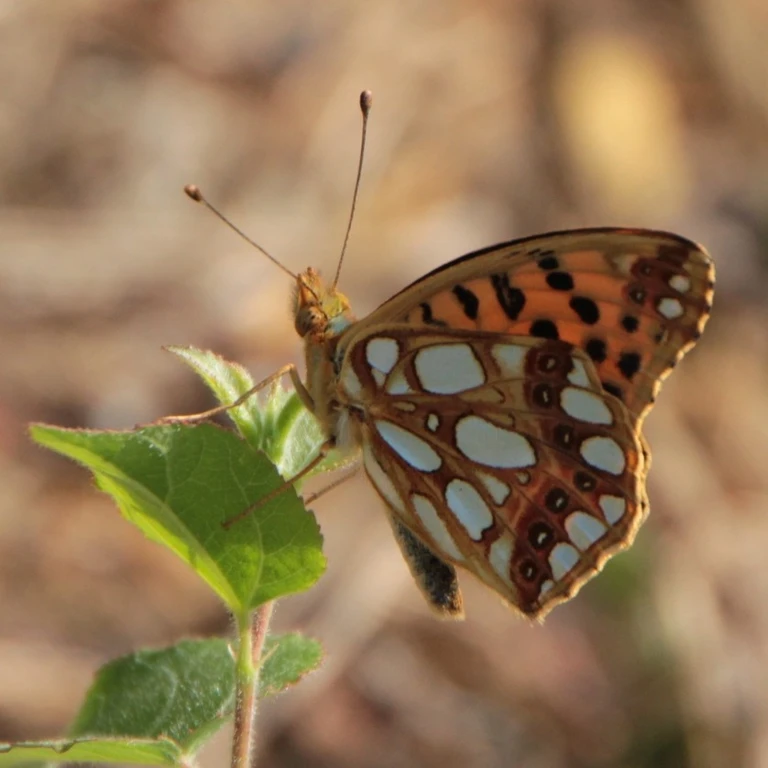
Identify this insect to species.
Issoria lathonia
